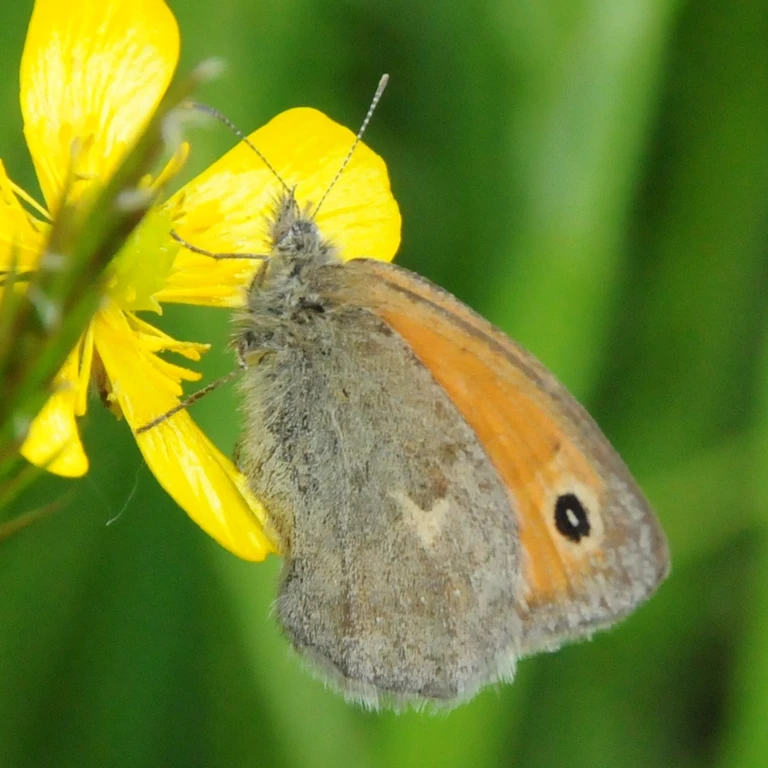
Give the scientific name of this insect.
Coenonympha pamphilus
